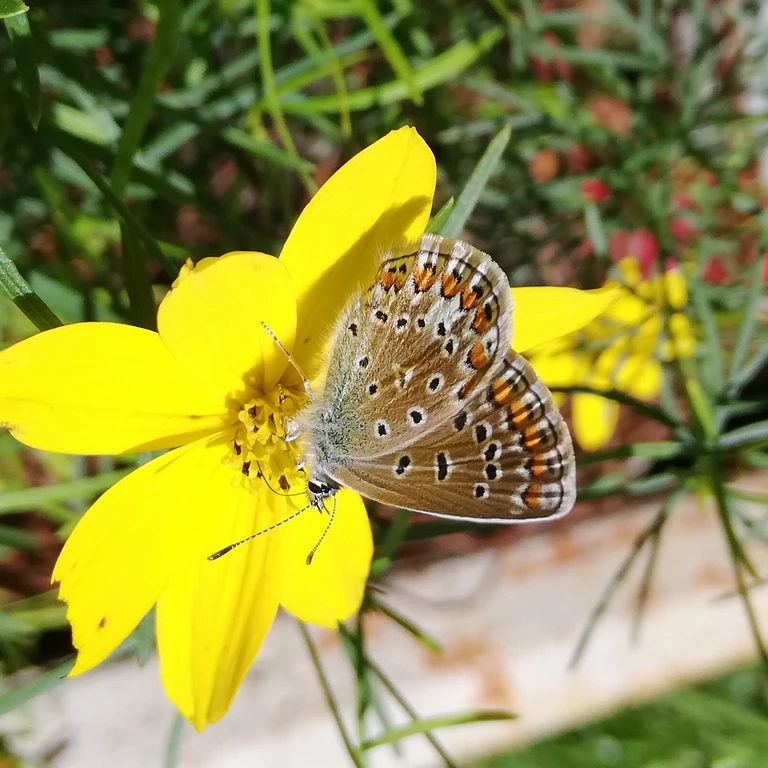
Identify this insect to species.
Polyommatus icarus
